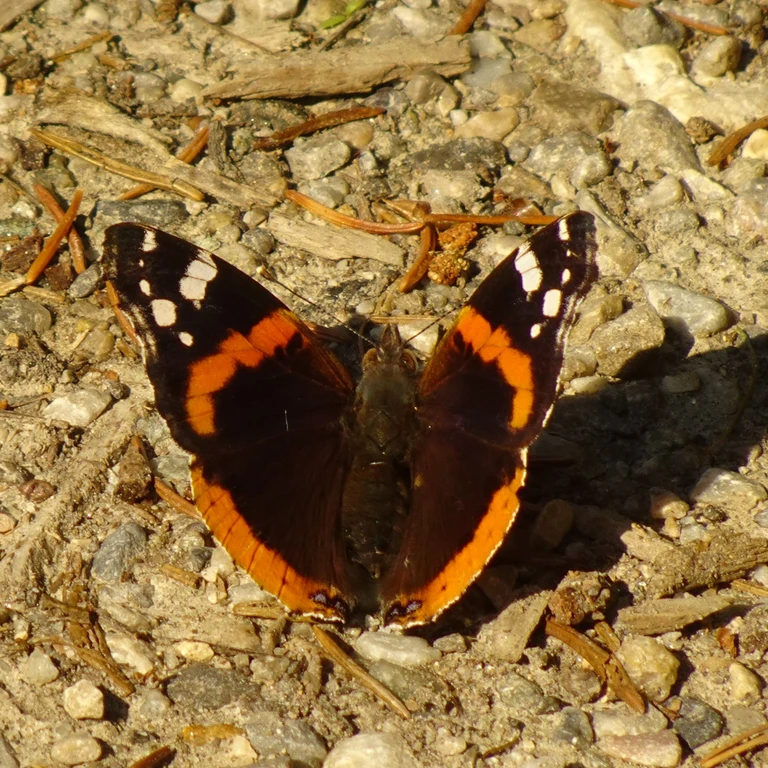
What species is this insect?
Vanessa atalanta
